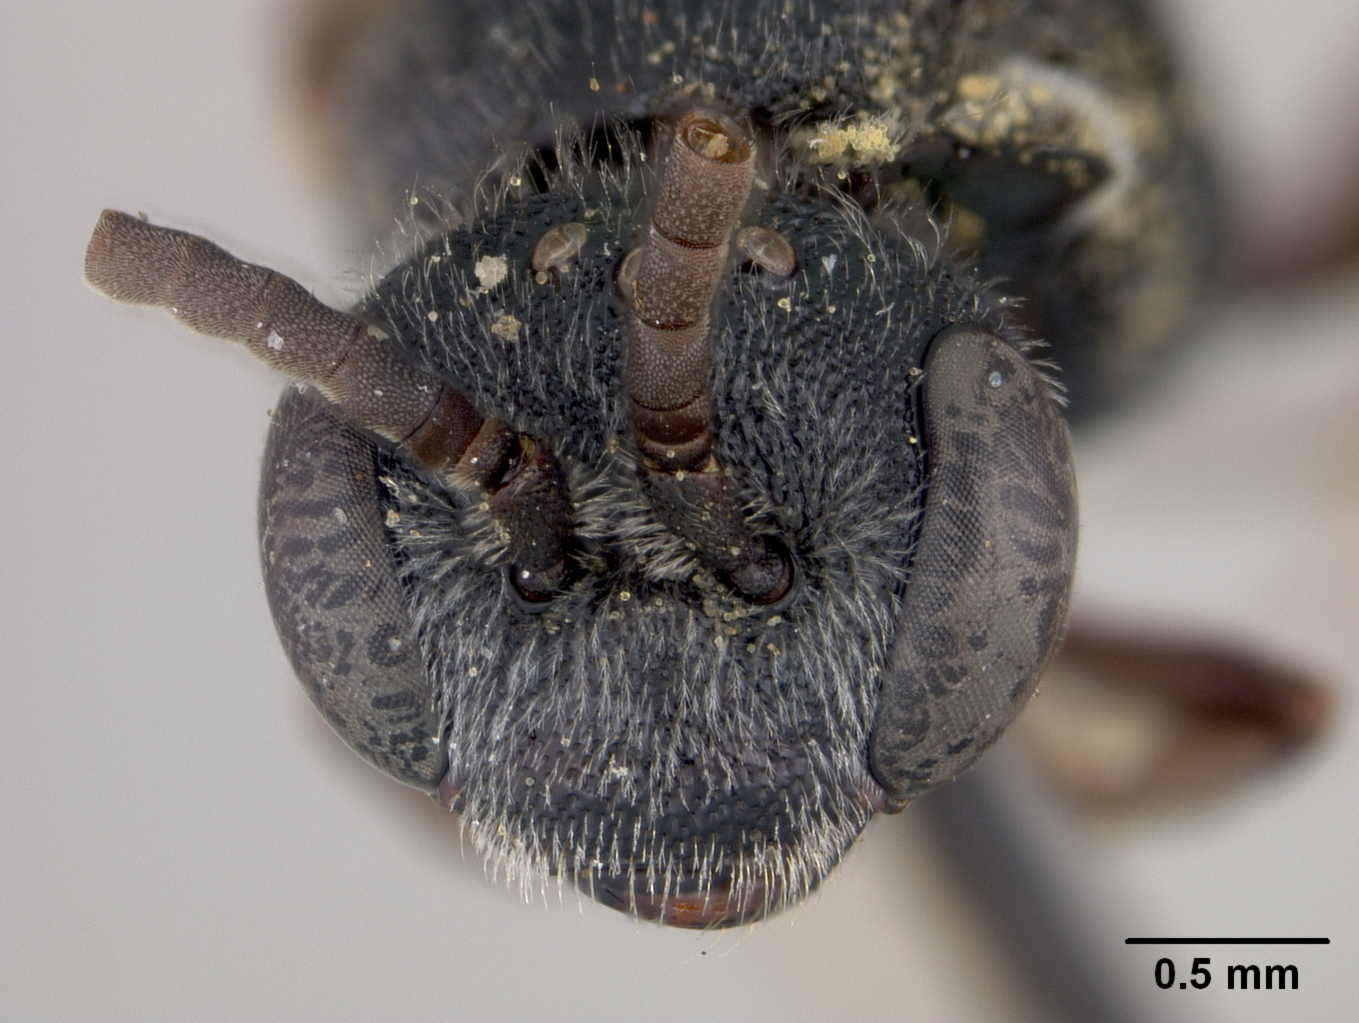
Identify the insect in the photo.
Sphecodes australis
